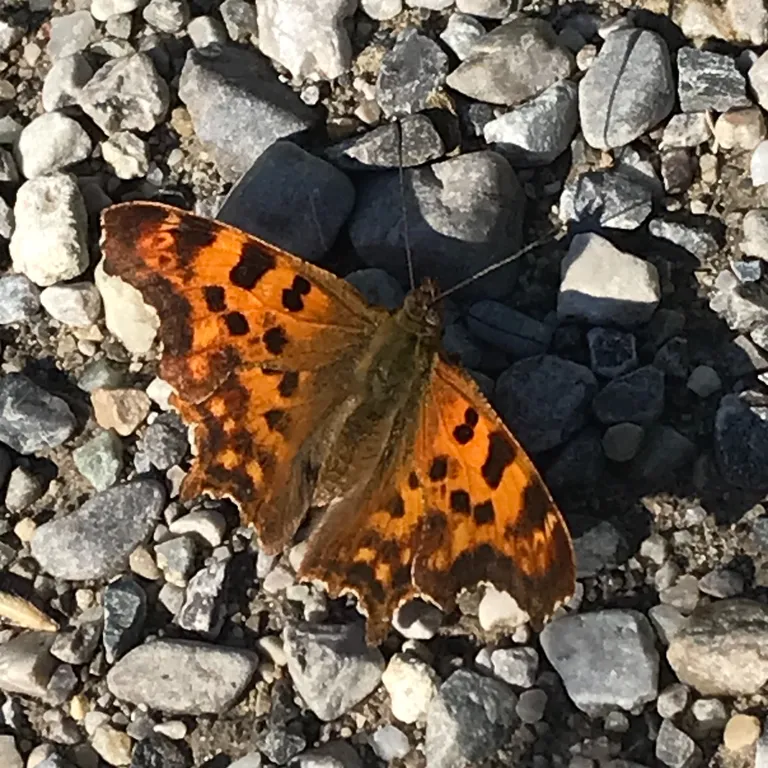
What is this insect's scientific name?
Polygonia c-album
